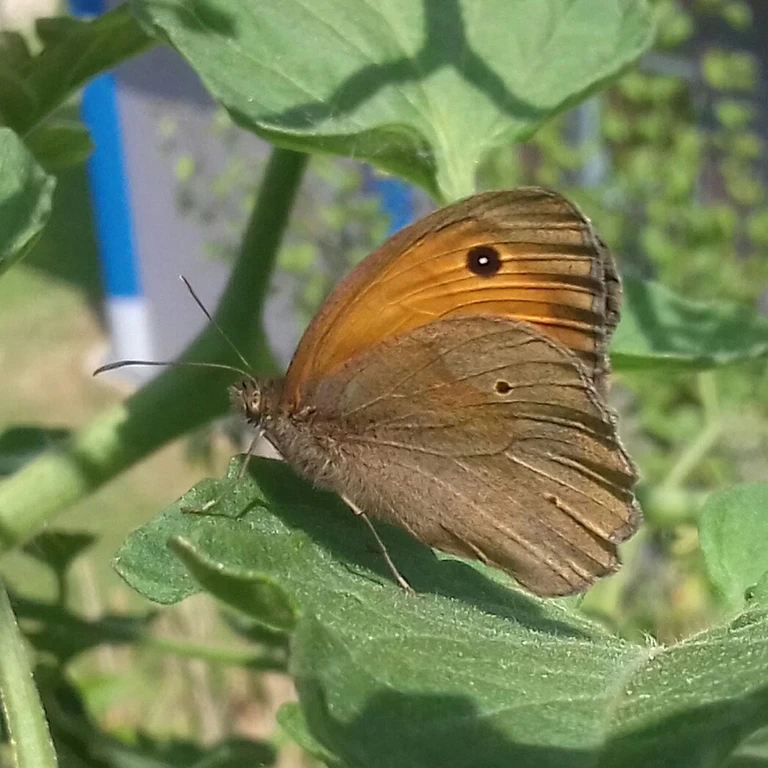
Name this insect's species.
Maniola jurtina
